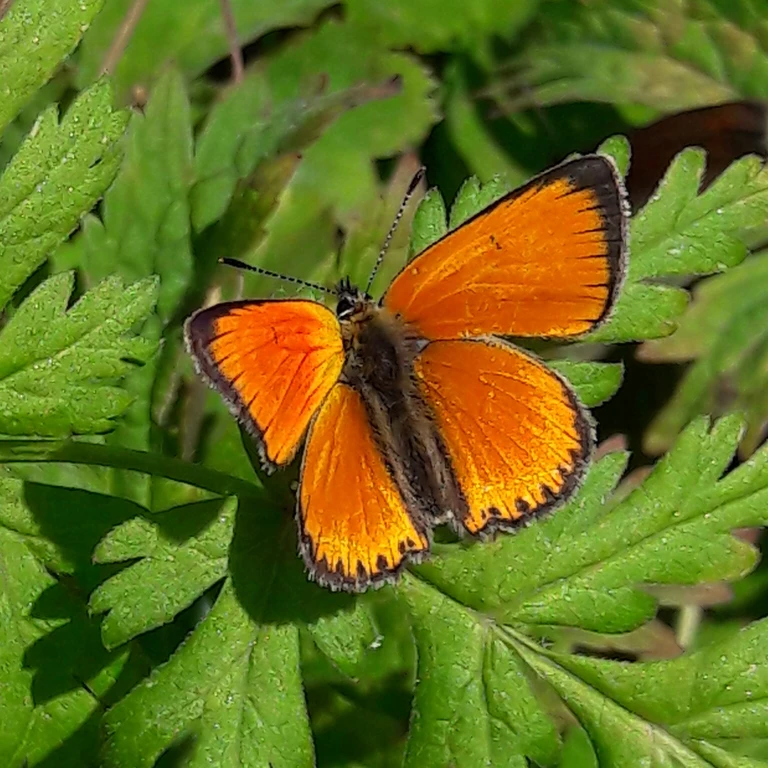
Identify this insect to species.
Lycaena virgaureae
